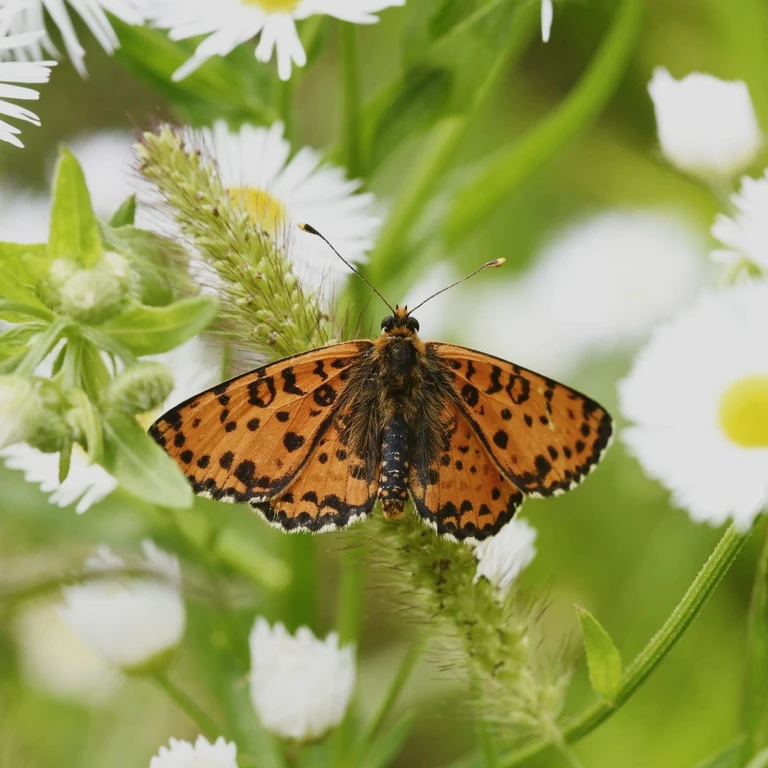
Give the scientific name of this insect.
Melitaea didyma
